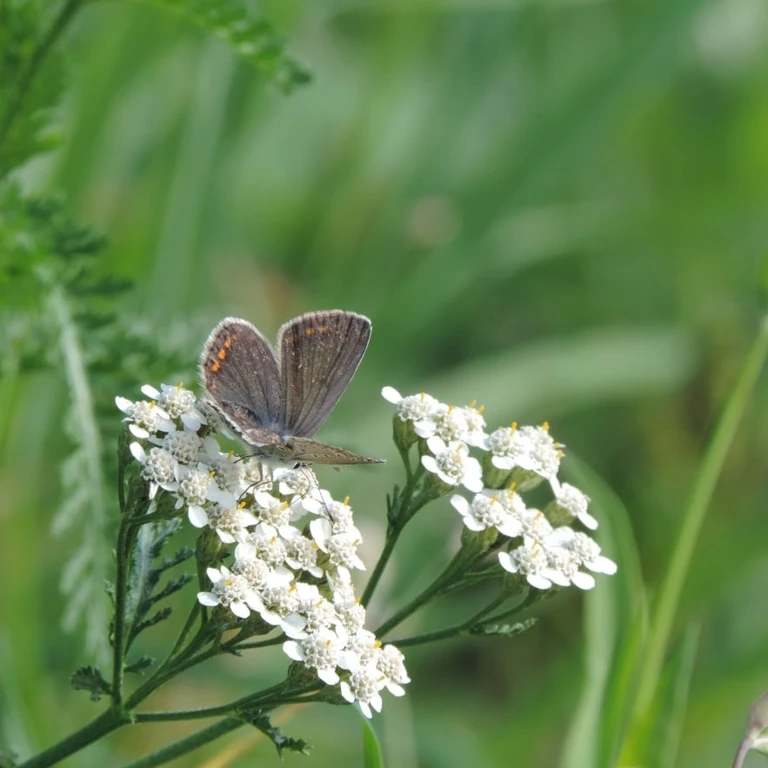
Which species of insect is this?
Polyommatus icarus
